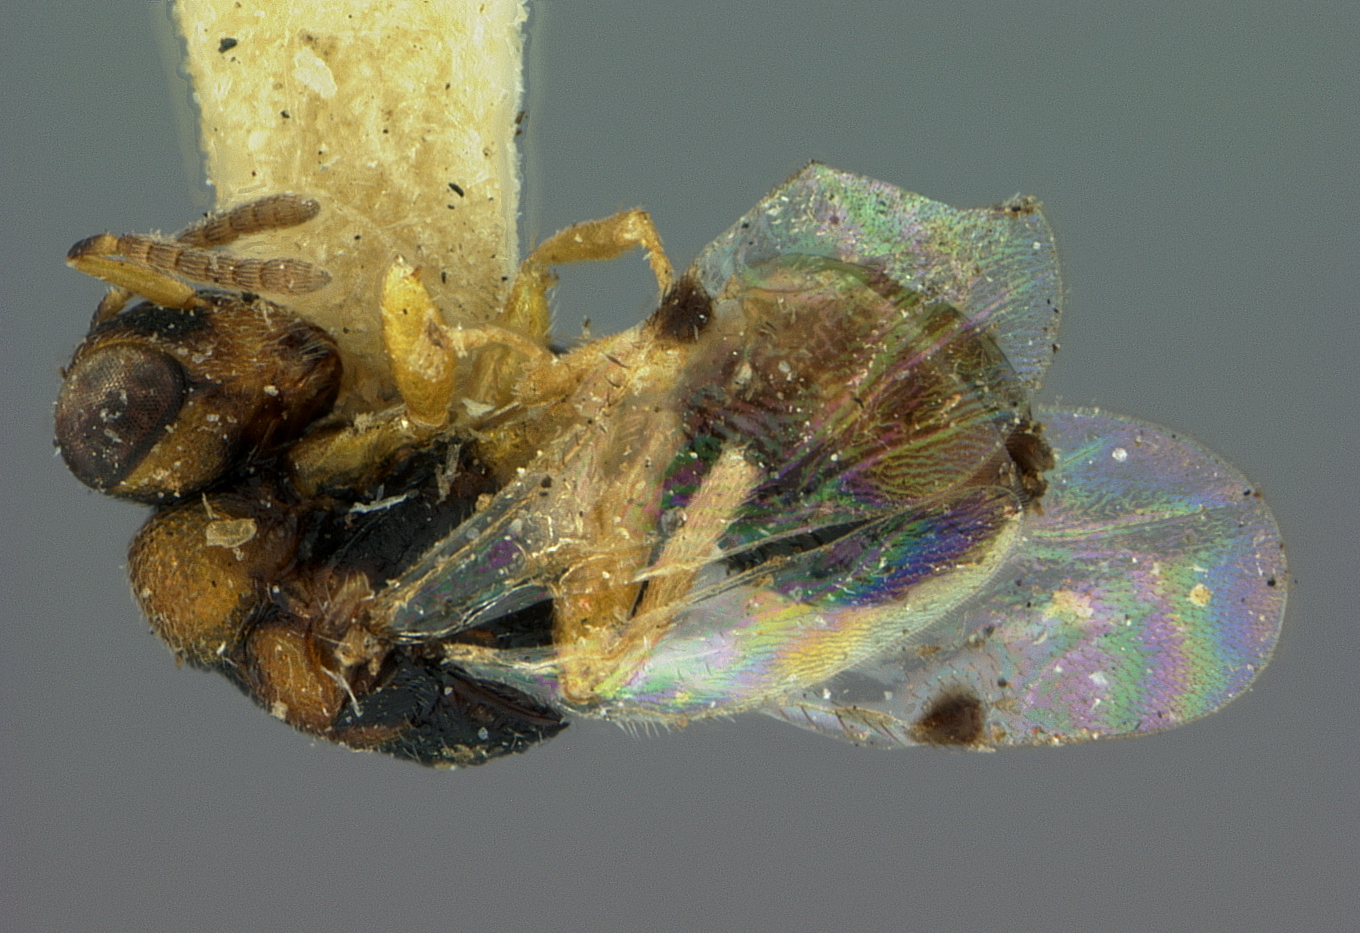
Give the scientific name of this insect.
Decatoma foliatae
